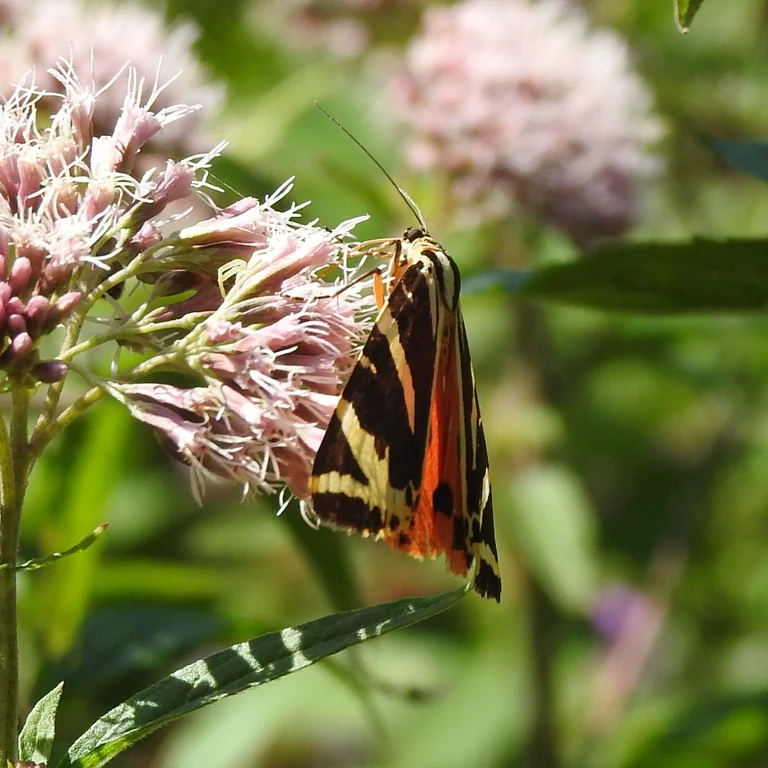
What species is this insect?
Euplagia quadripunctaria
